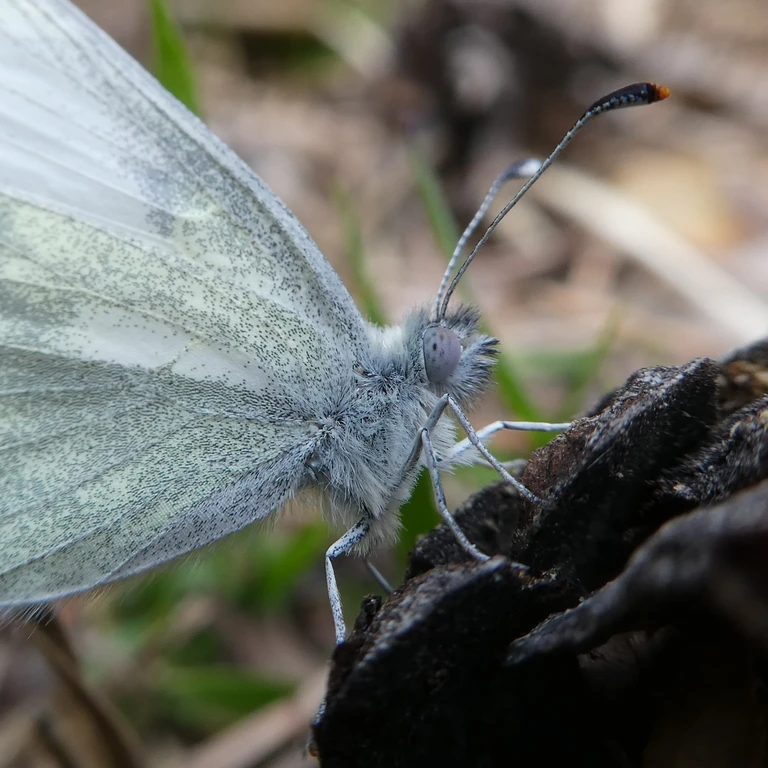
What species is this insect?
Leptidea sinapis/juvernica
